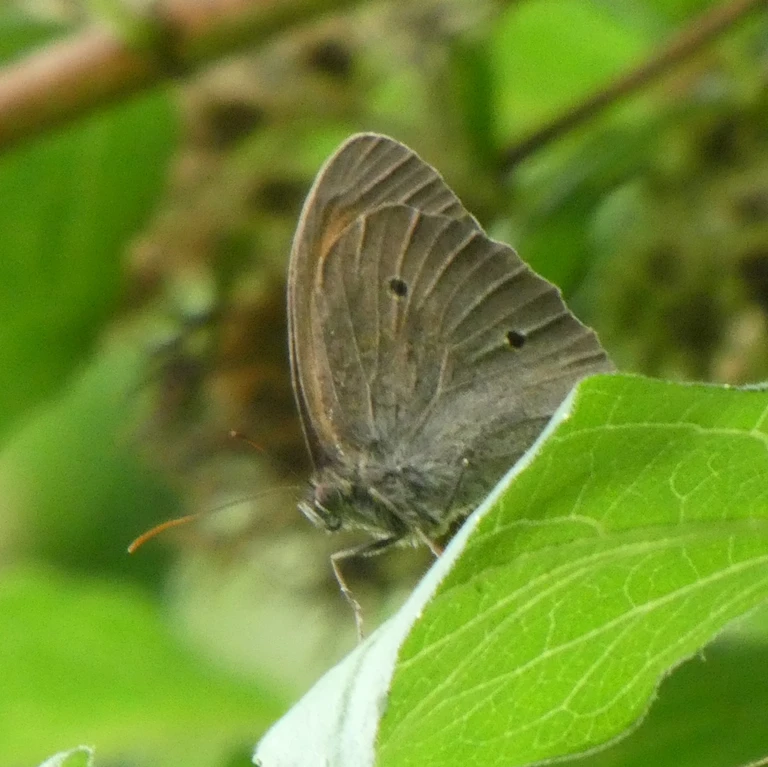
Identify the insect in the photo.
Maniola jurtina
